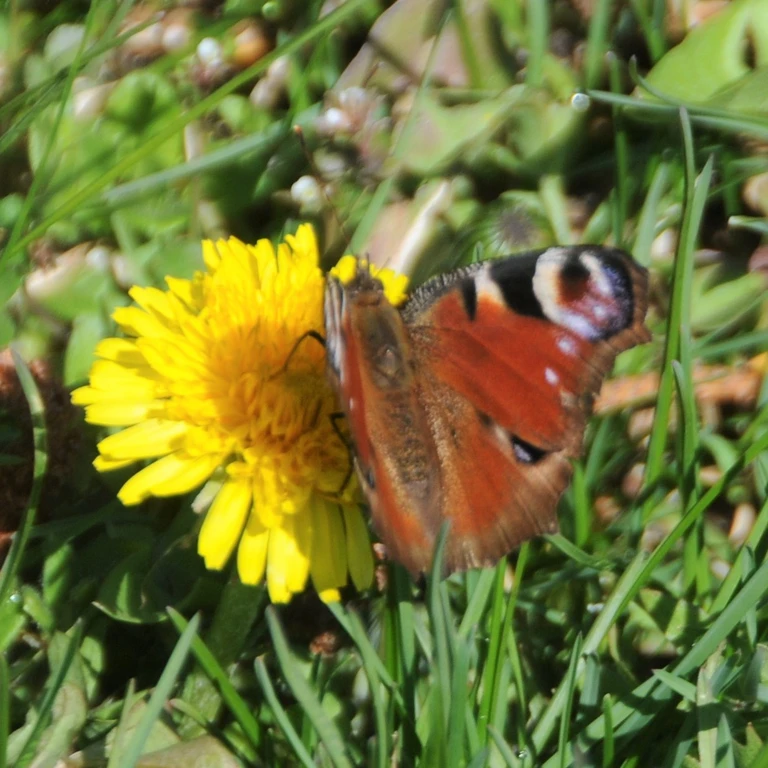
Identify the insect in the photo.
Aglais io
